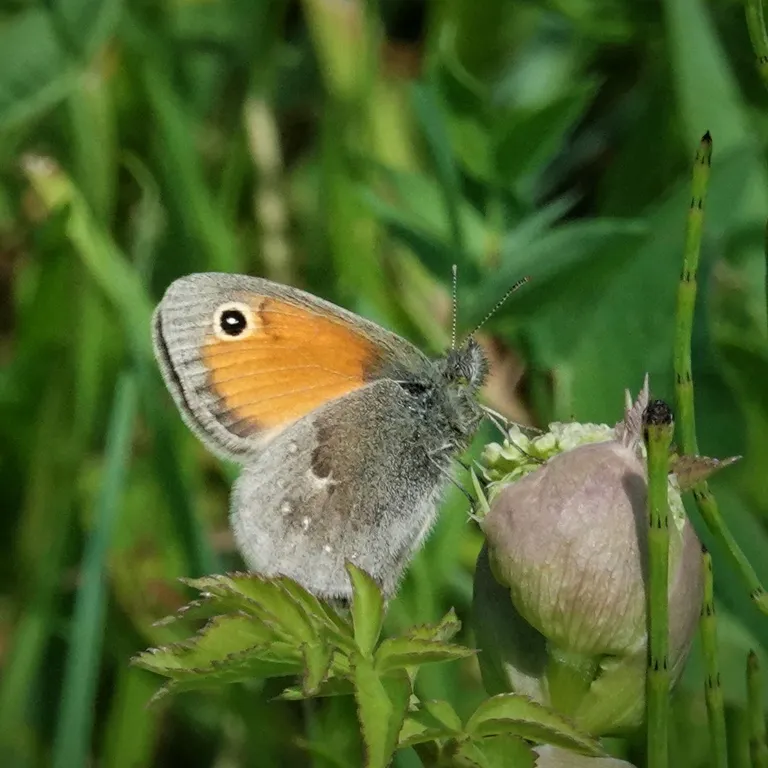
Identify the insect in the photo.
Coenonympha pamphilus
